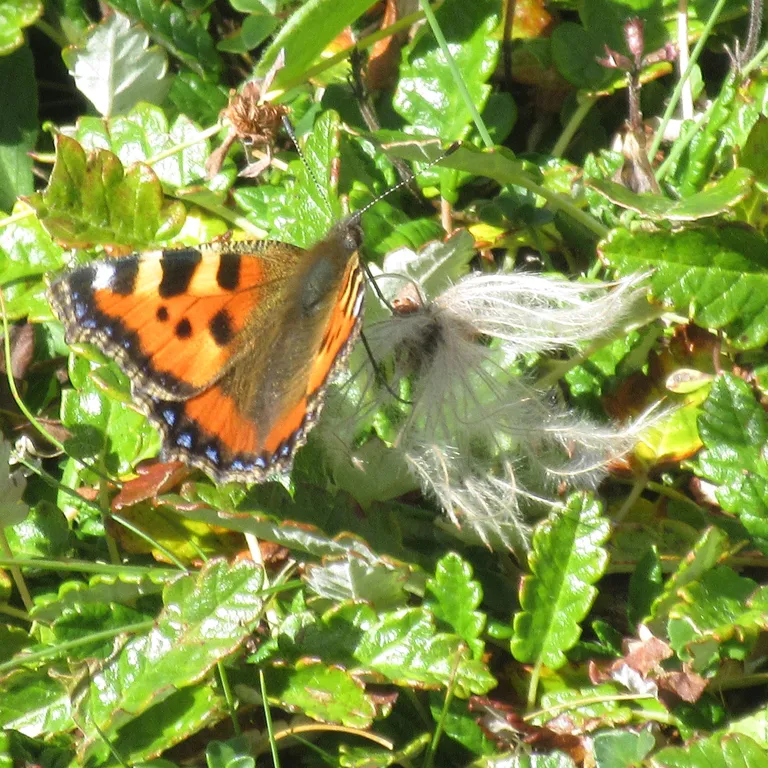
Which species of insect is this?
Aglais urticae
